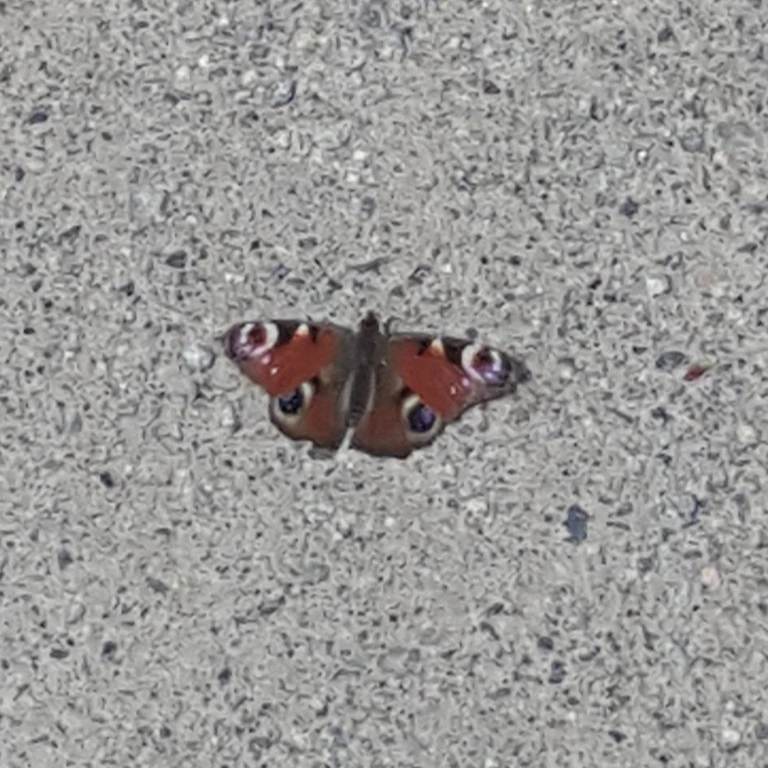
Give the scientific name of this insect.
Aglais io
